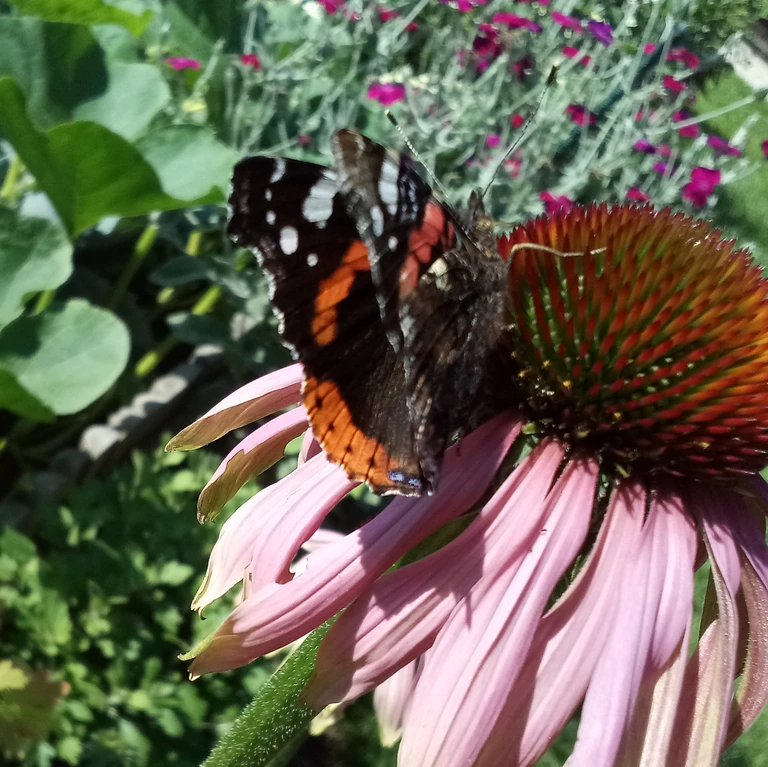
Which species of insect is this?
Vanessa atalanta
